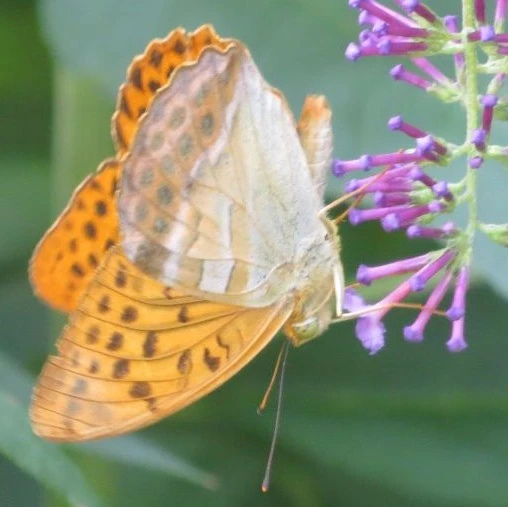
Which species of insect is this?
Argynnis paphia
